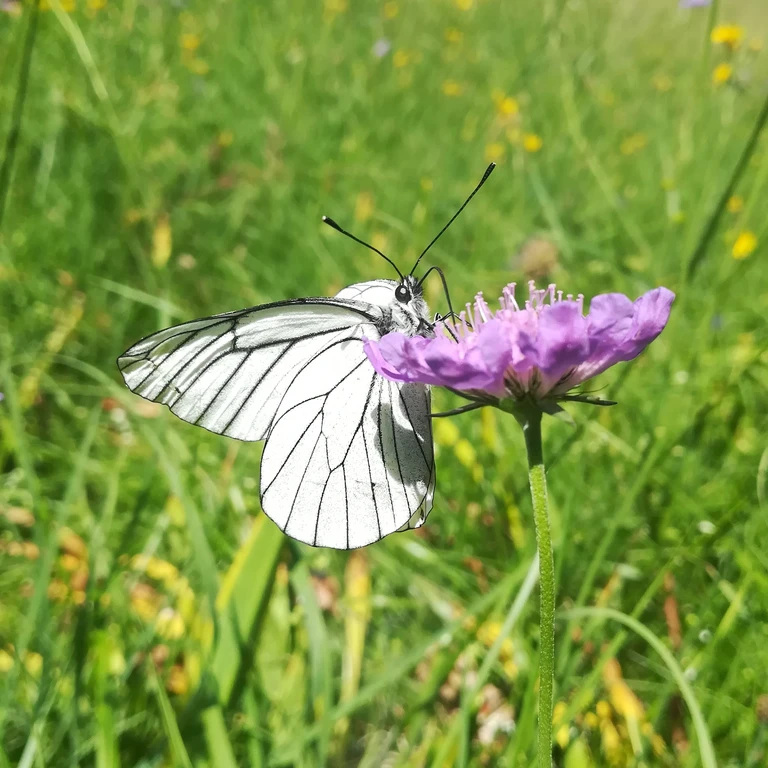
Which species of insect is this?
Aporia crataegi
